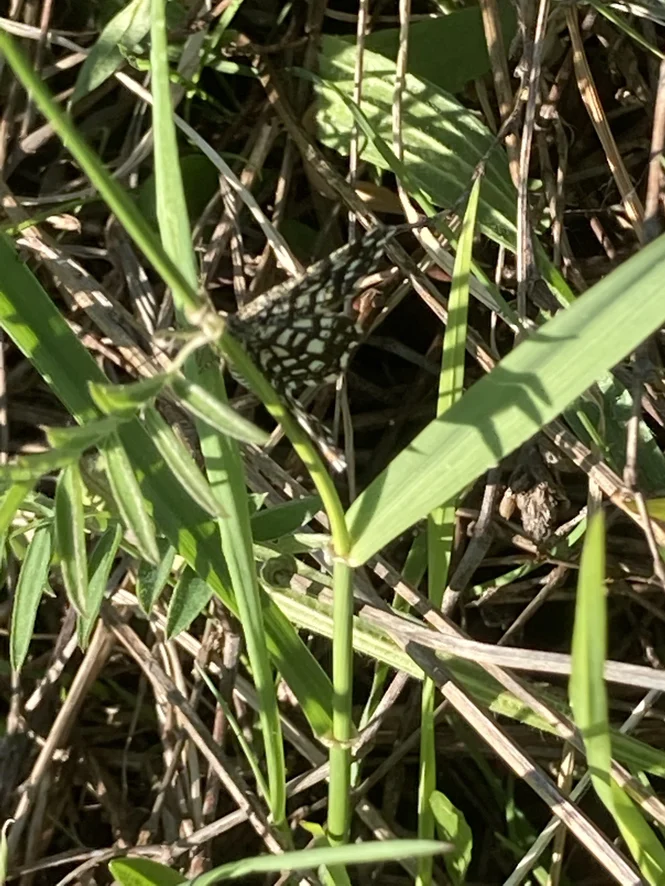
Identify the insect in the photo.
Chiasmia clathrata
